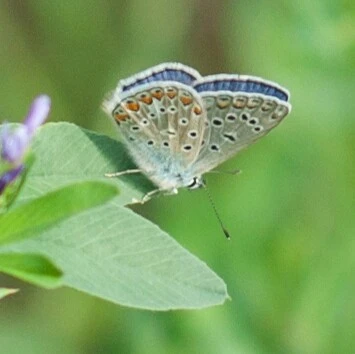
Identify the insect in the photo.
Polyommatus icarus
